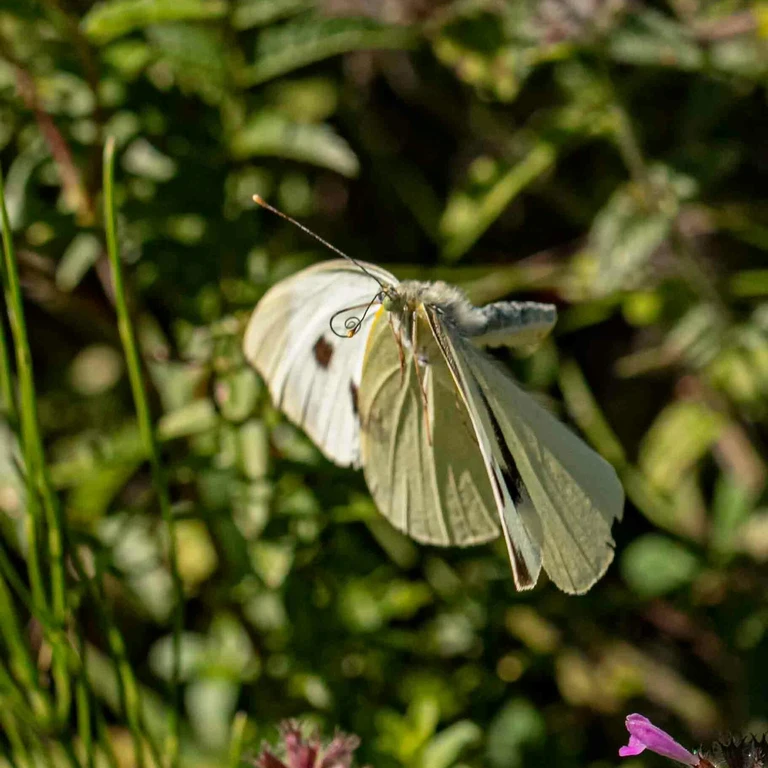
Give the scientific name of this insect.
Pieris brassicae
